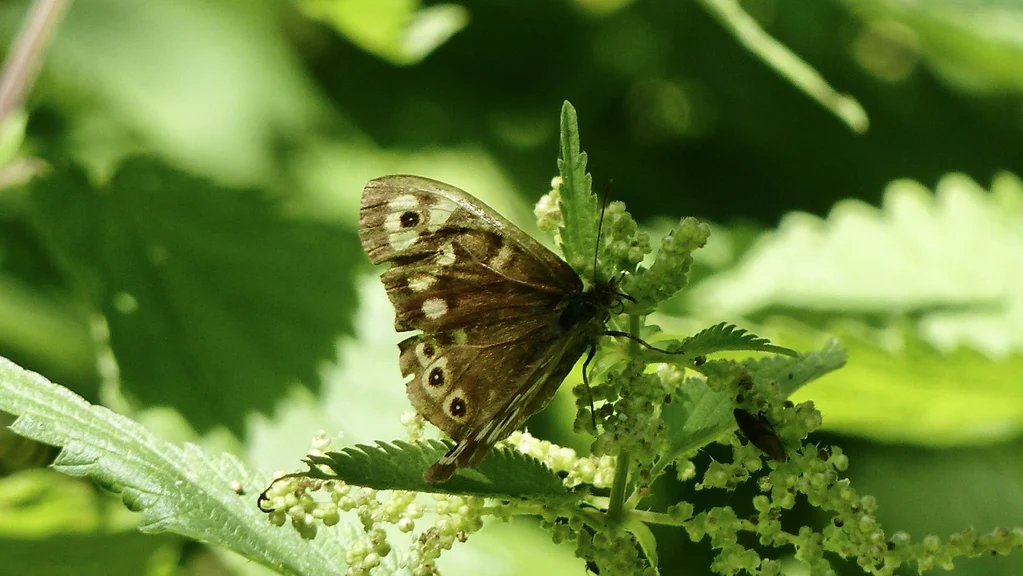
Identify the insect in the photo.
Pararge aegeria
